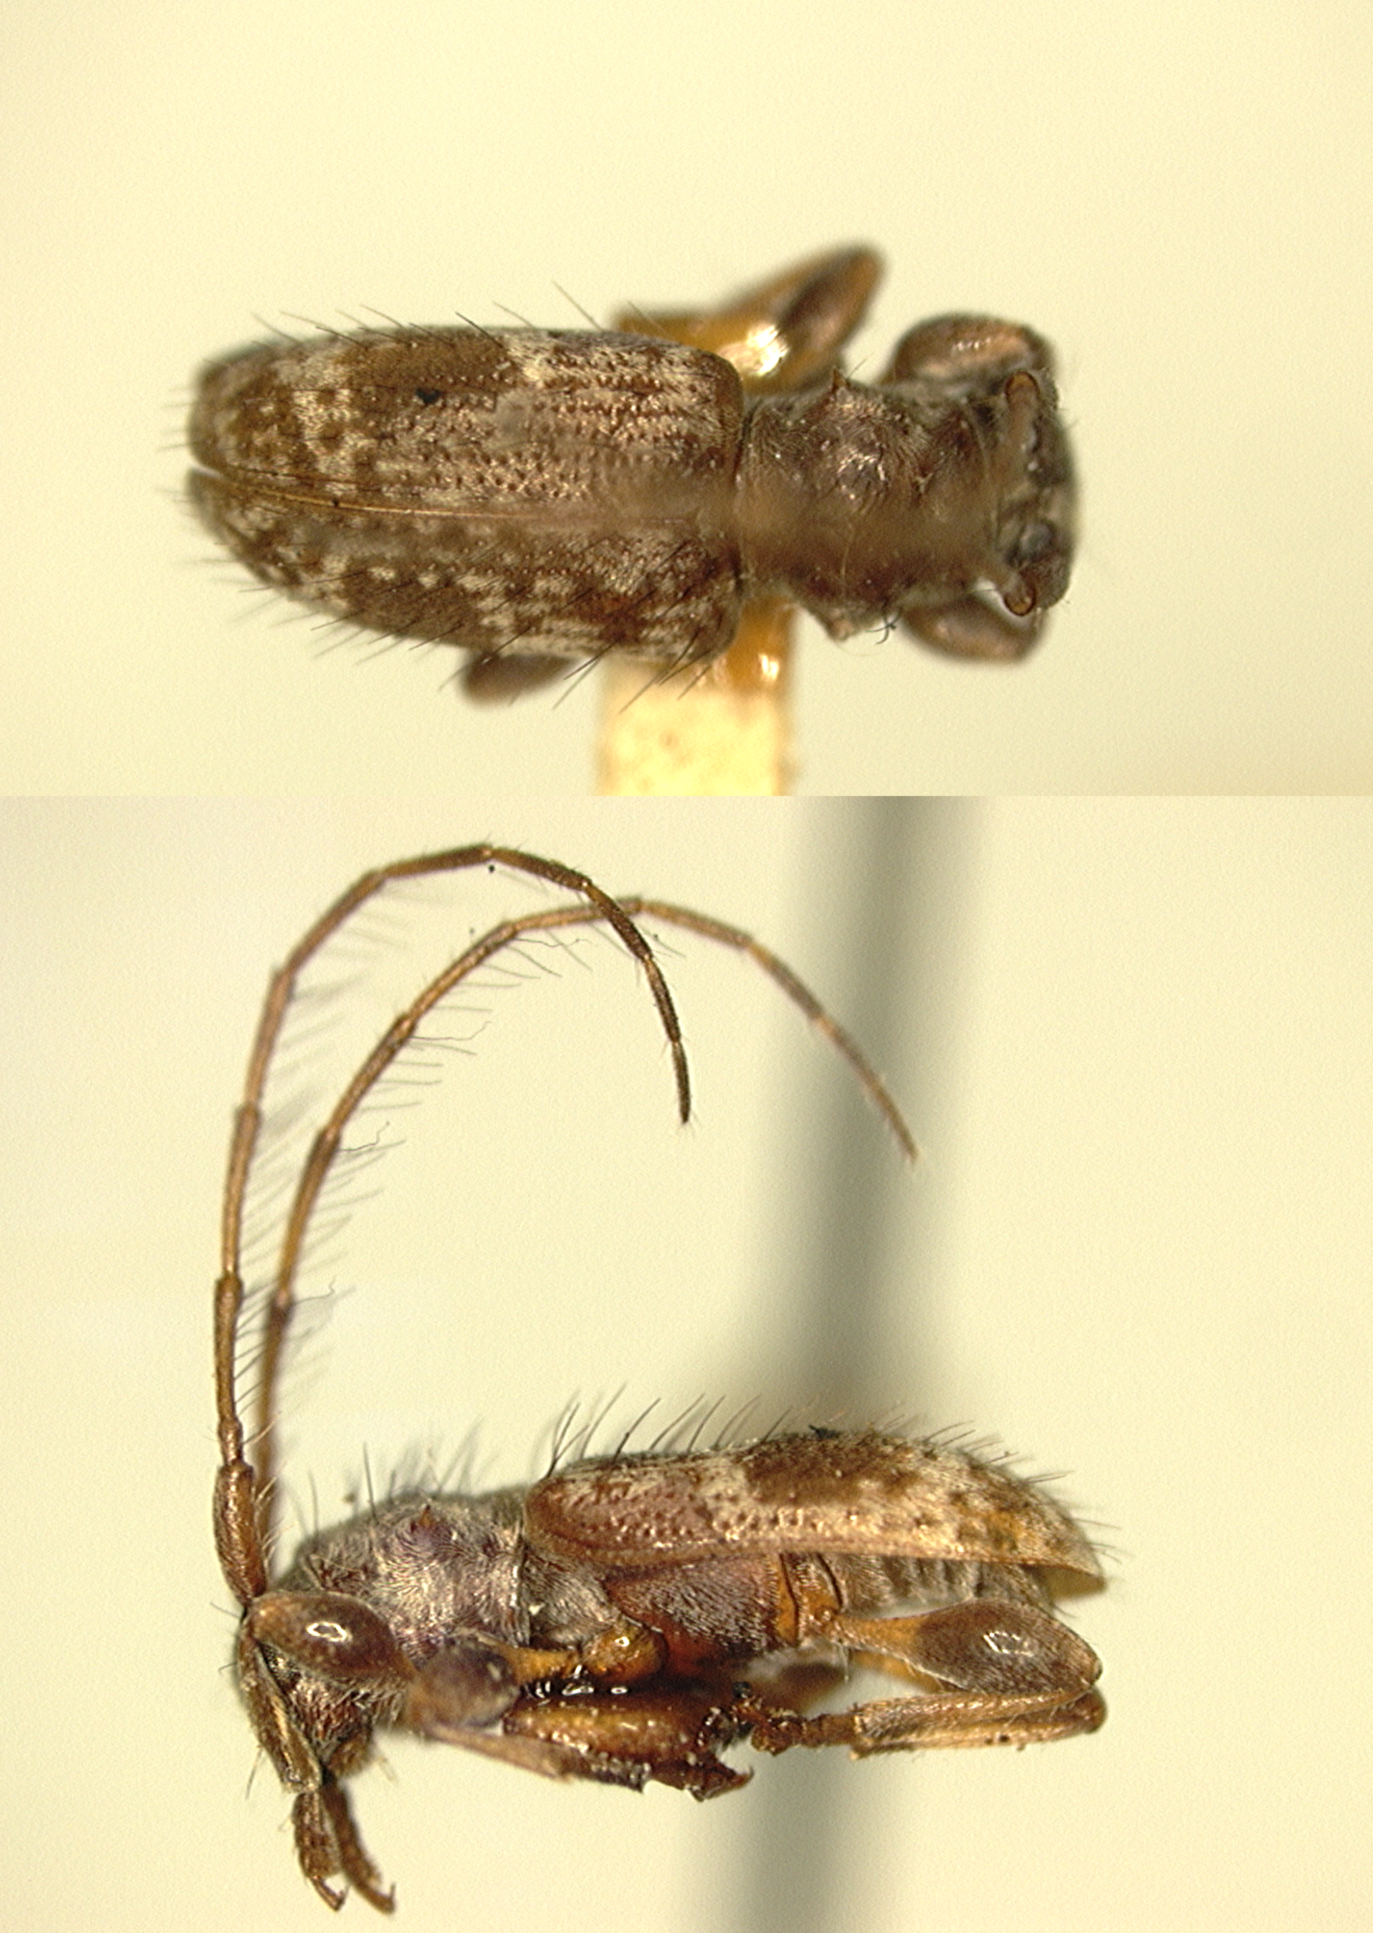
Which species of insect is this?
Enes pallidus
